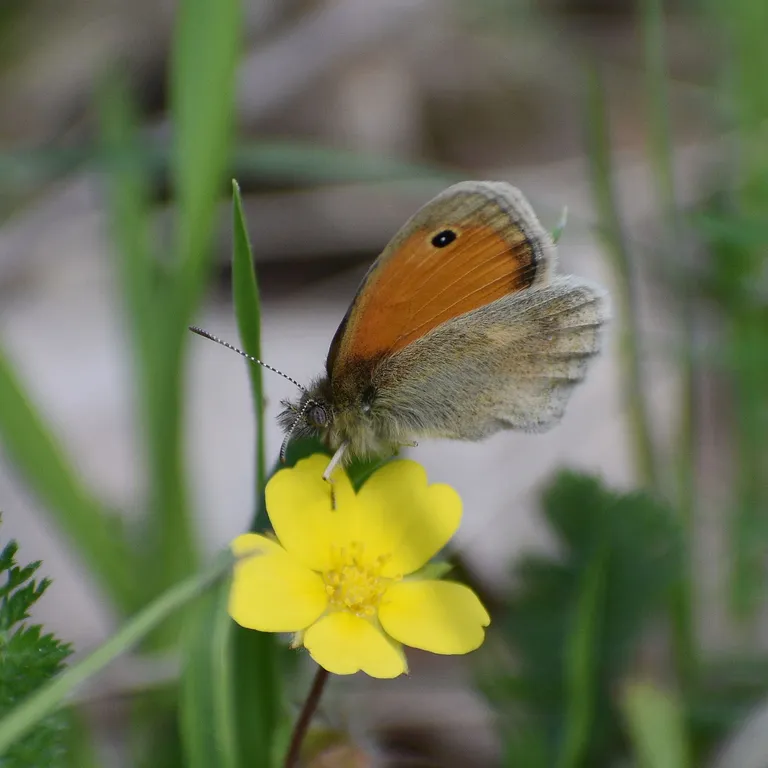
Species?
Coenonympha pamphilus
